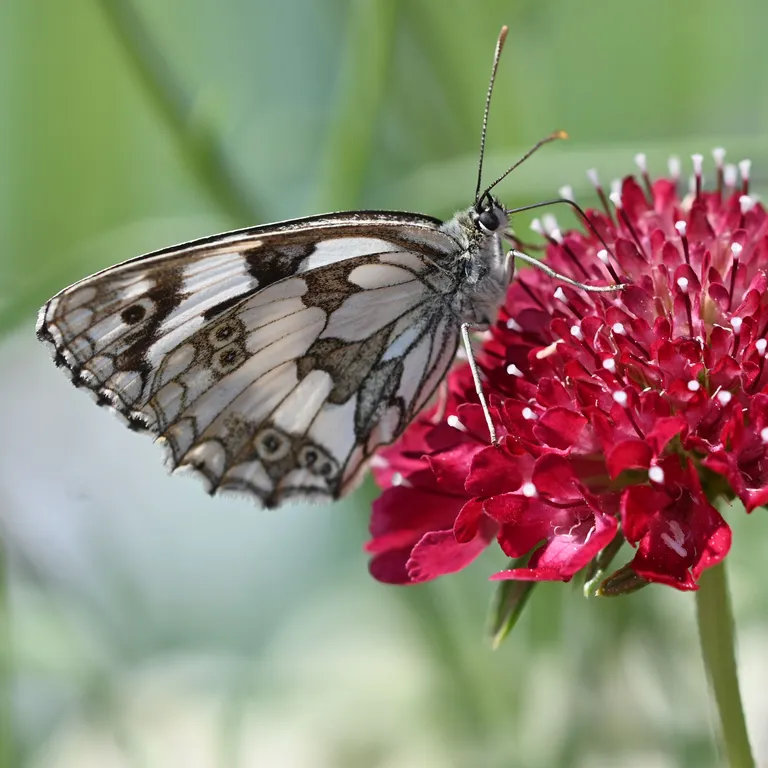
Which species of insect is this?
Melanargia galathea
